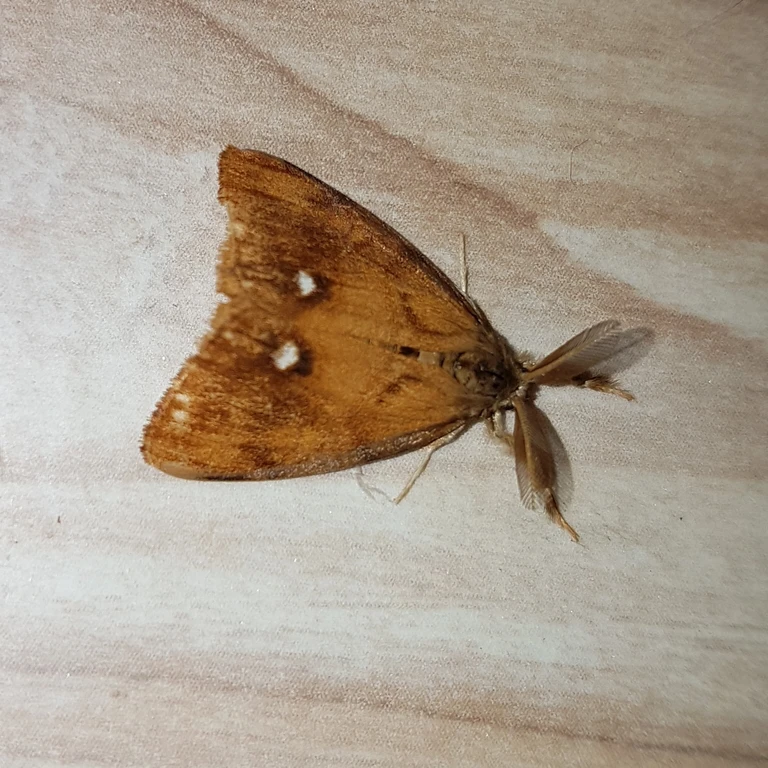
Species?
Orgyia antiqua
